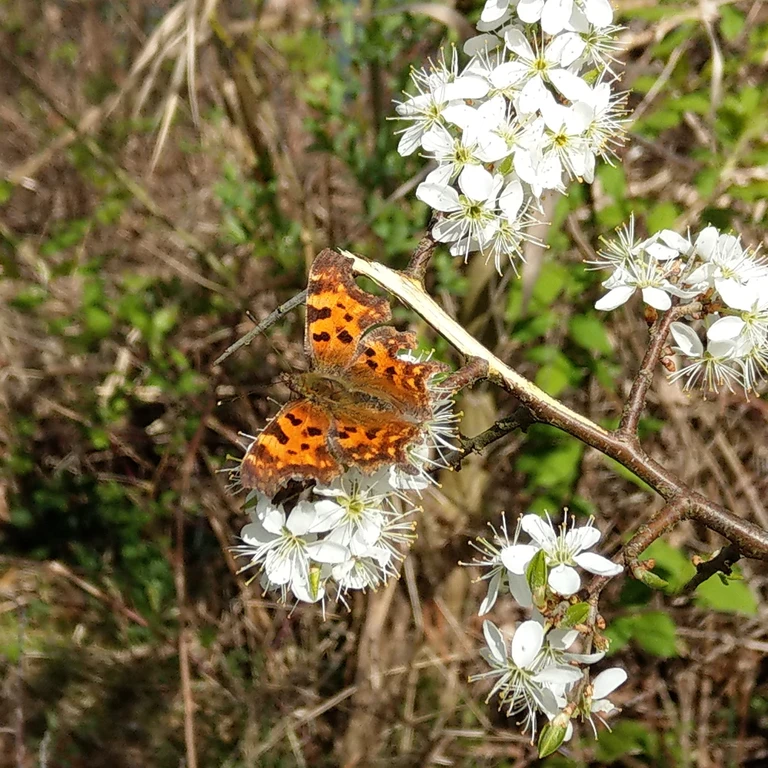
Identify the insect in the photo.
Polygonia c-album
